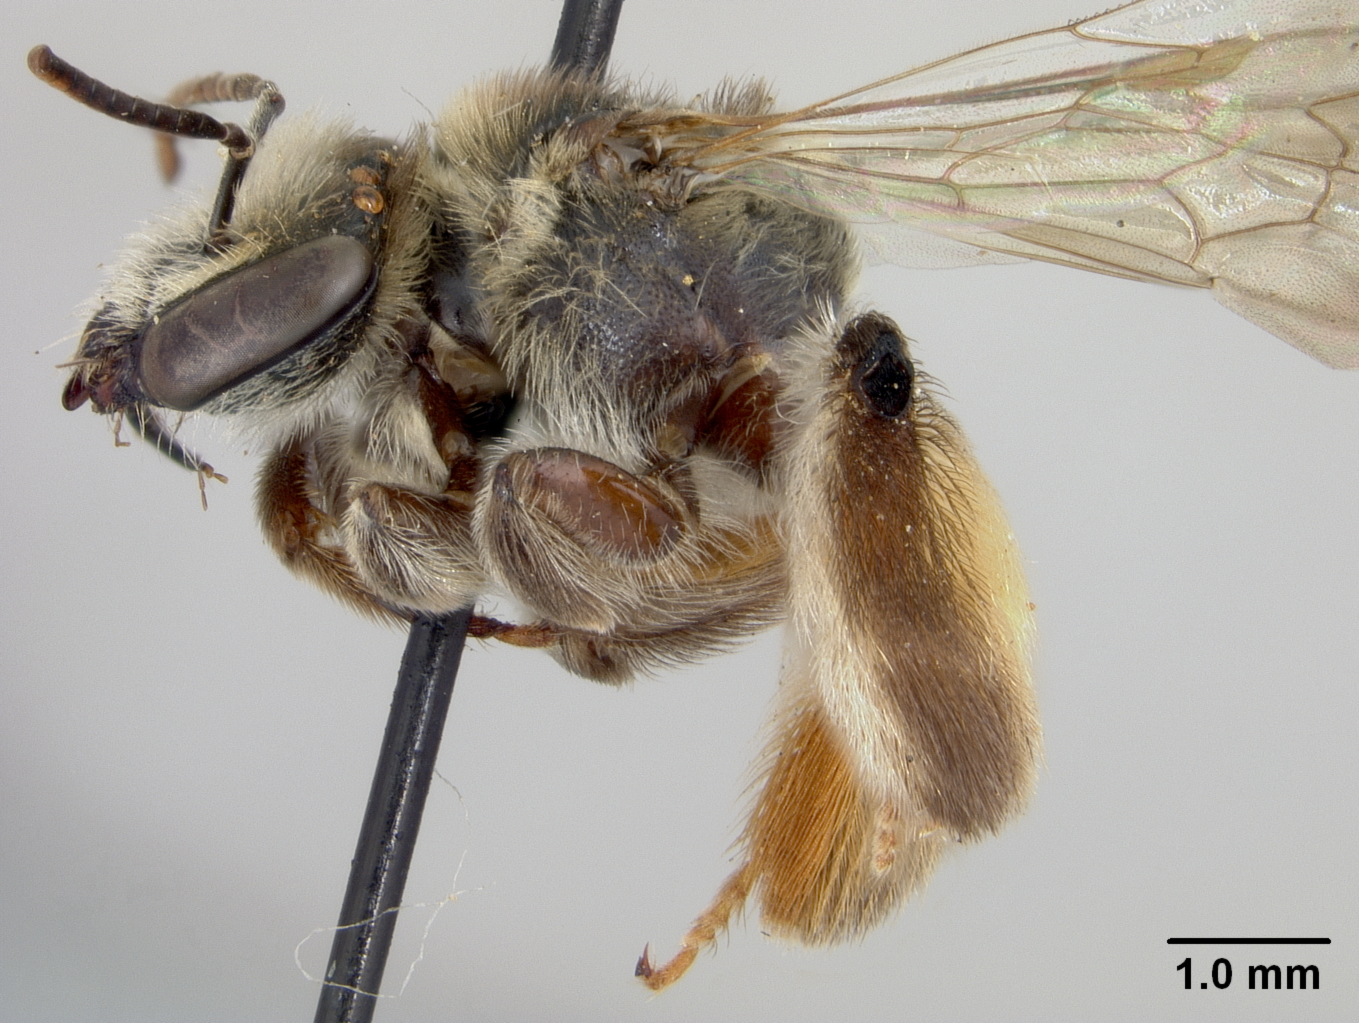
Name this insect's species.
Exomalopsis bruesi
